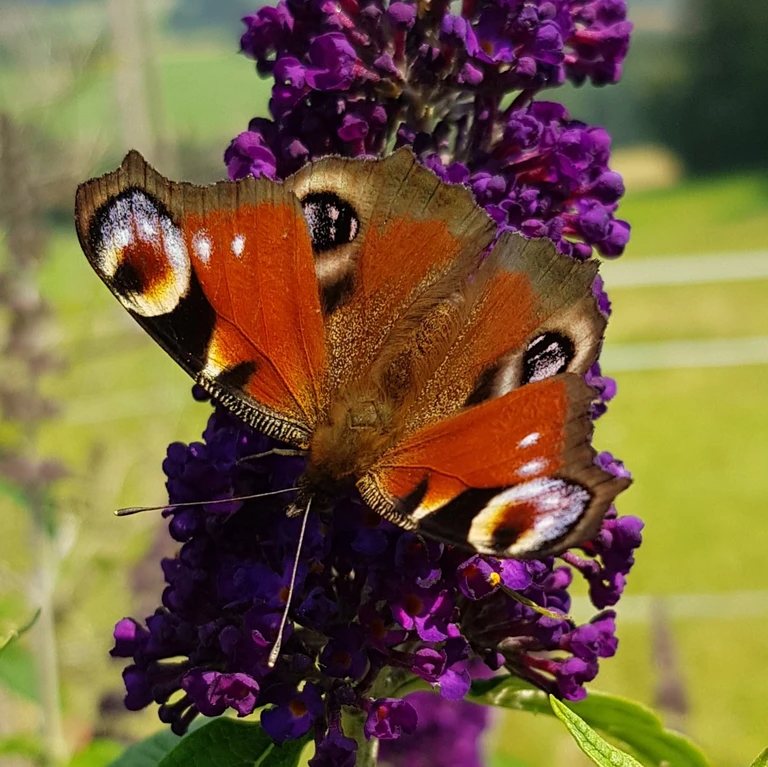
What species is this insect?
Aglais io
